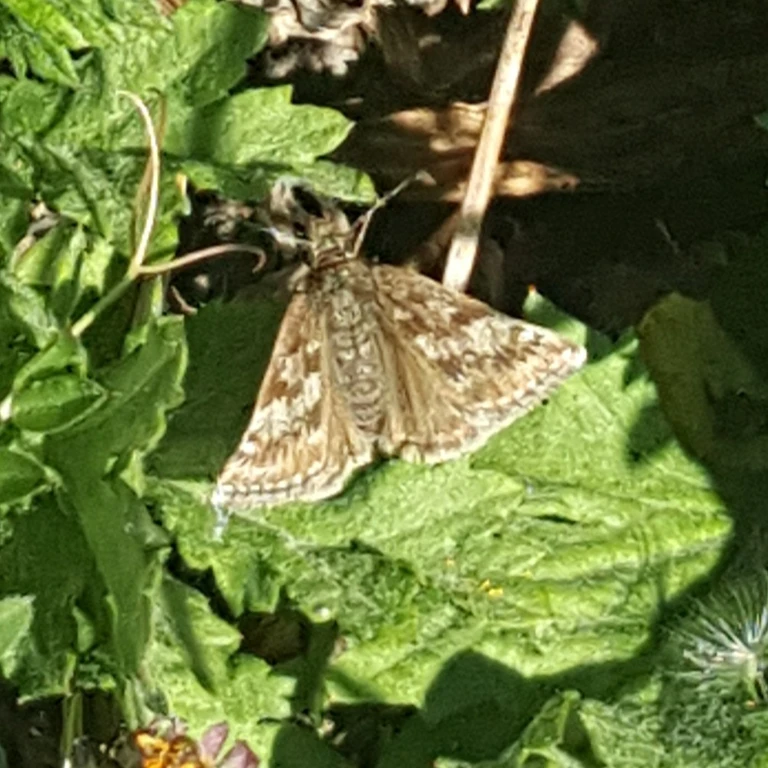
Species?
Erynnis tages
